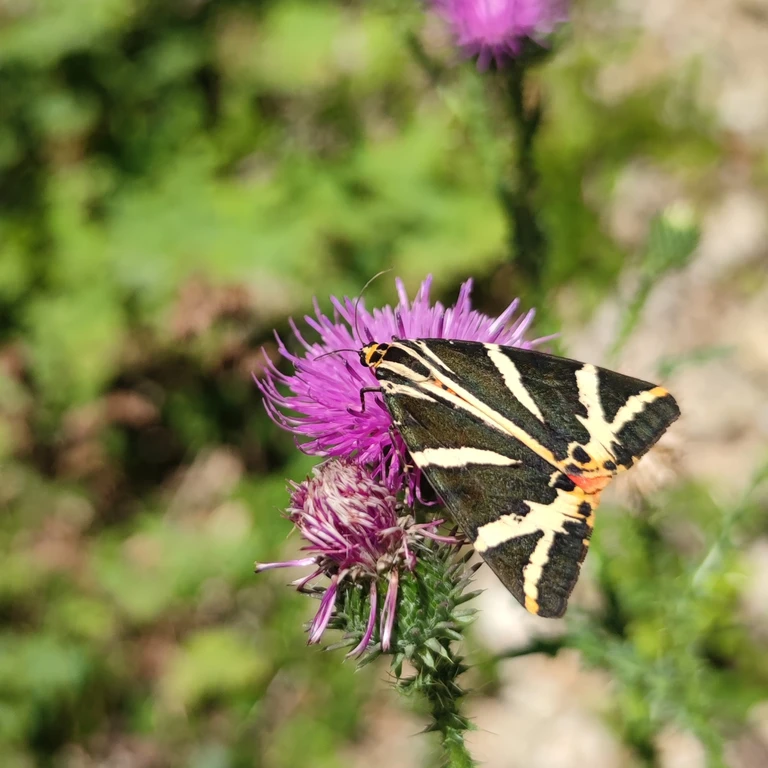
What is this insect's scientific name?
Euplagia quadripunctaria
